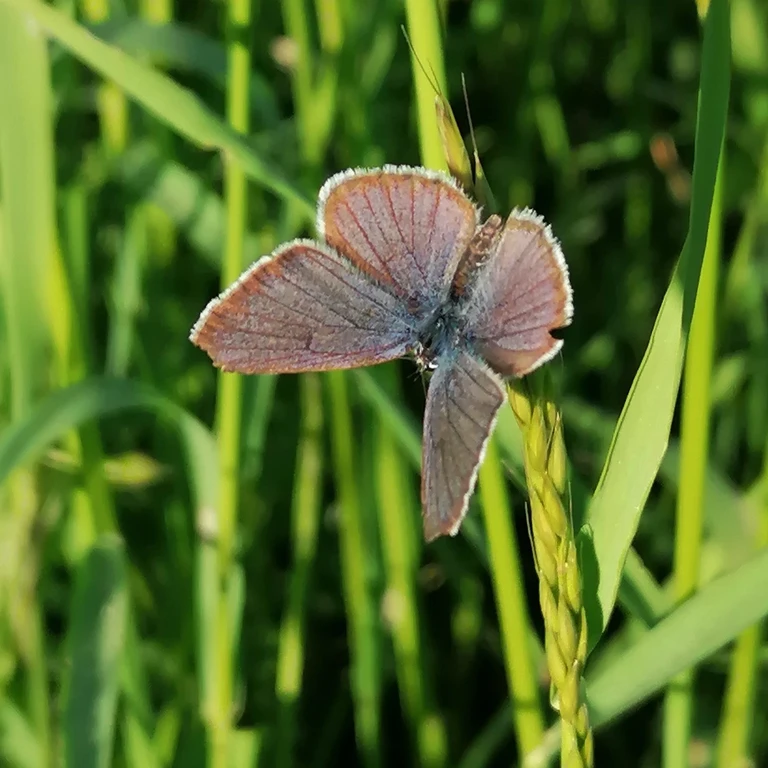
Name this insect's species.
Cyaniris semiargus
